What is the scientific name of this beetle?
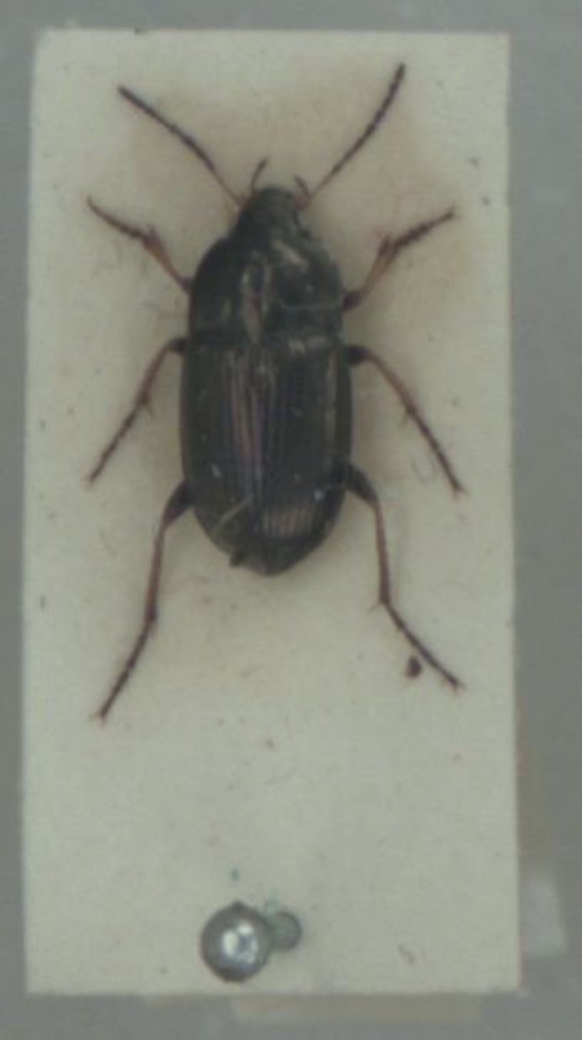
Amara plebeja
